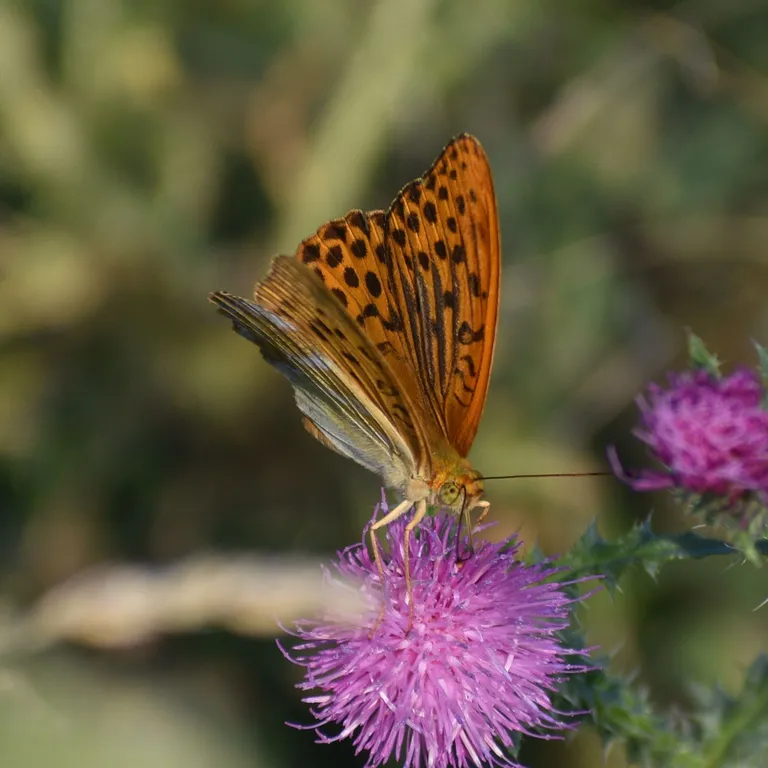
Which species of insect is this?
Argynnis paphia
